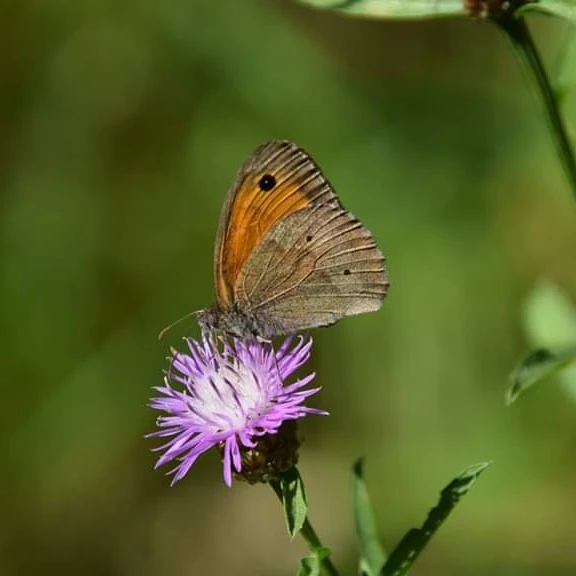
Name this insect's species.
Maniola jurtina
